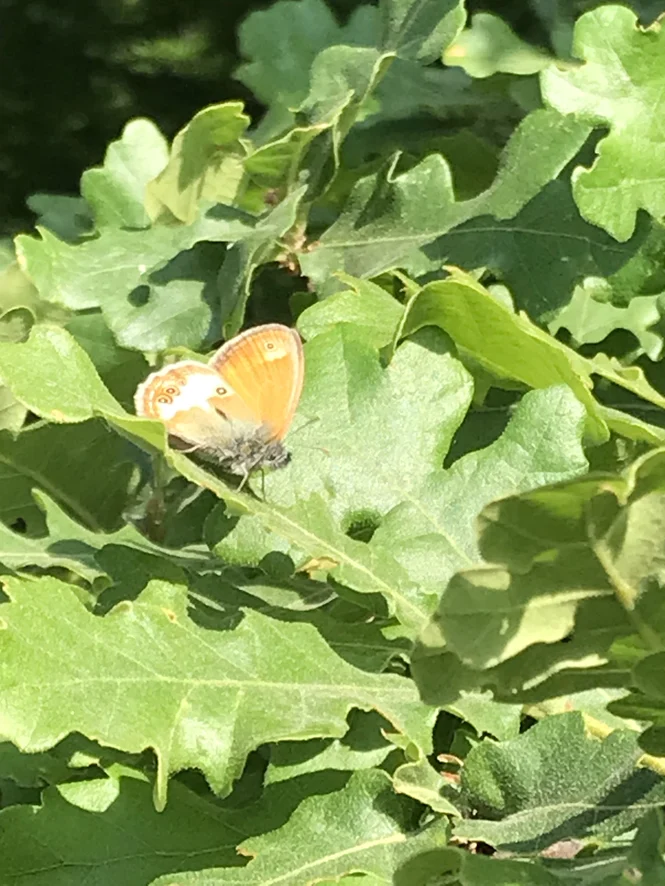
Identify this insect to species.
Coenonympha arcania
